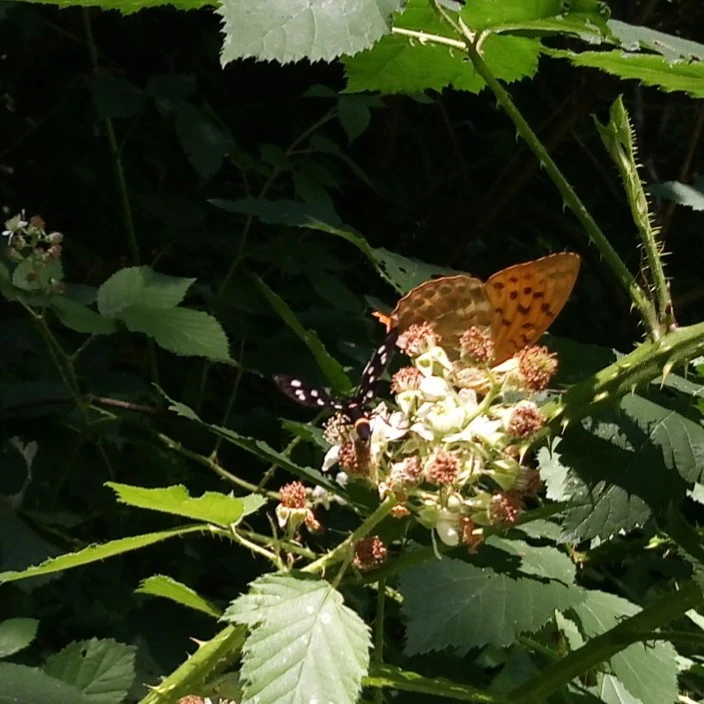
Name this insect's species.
Amata phegea
